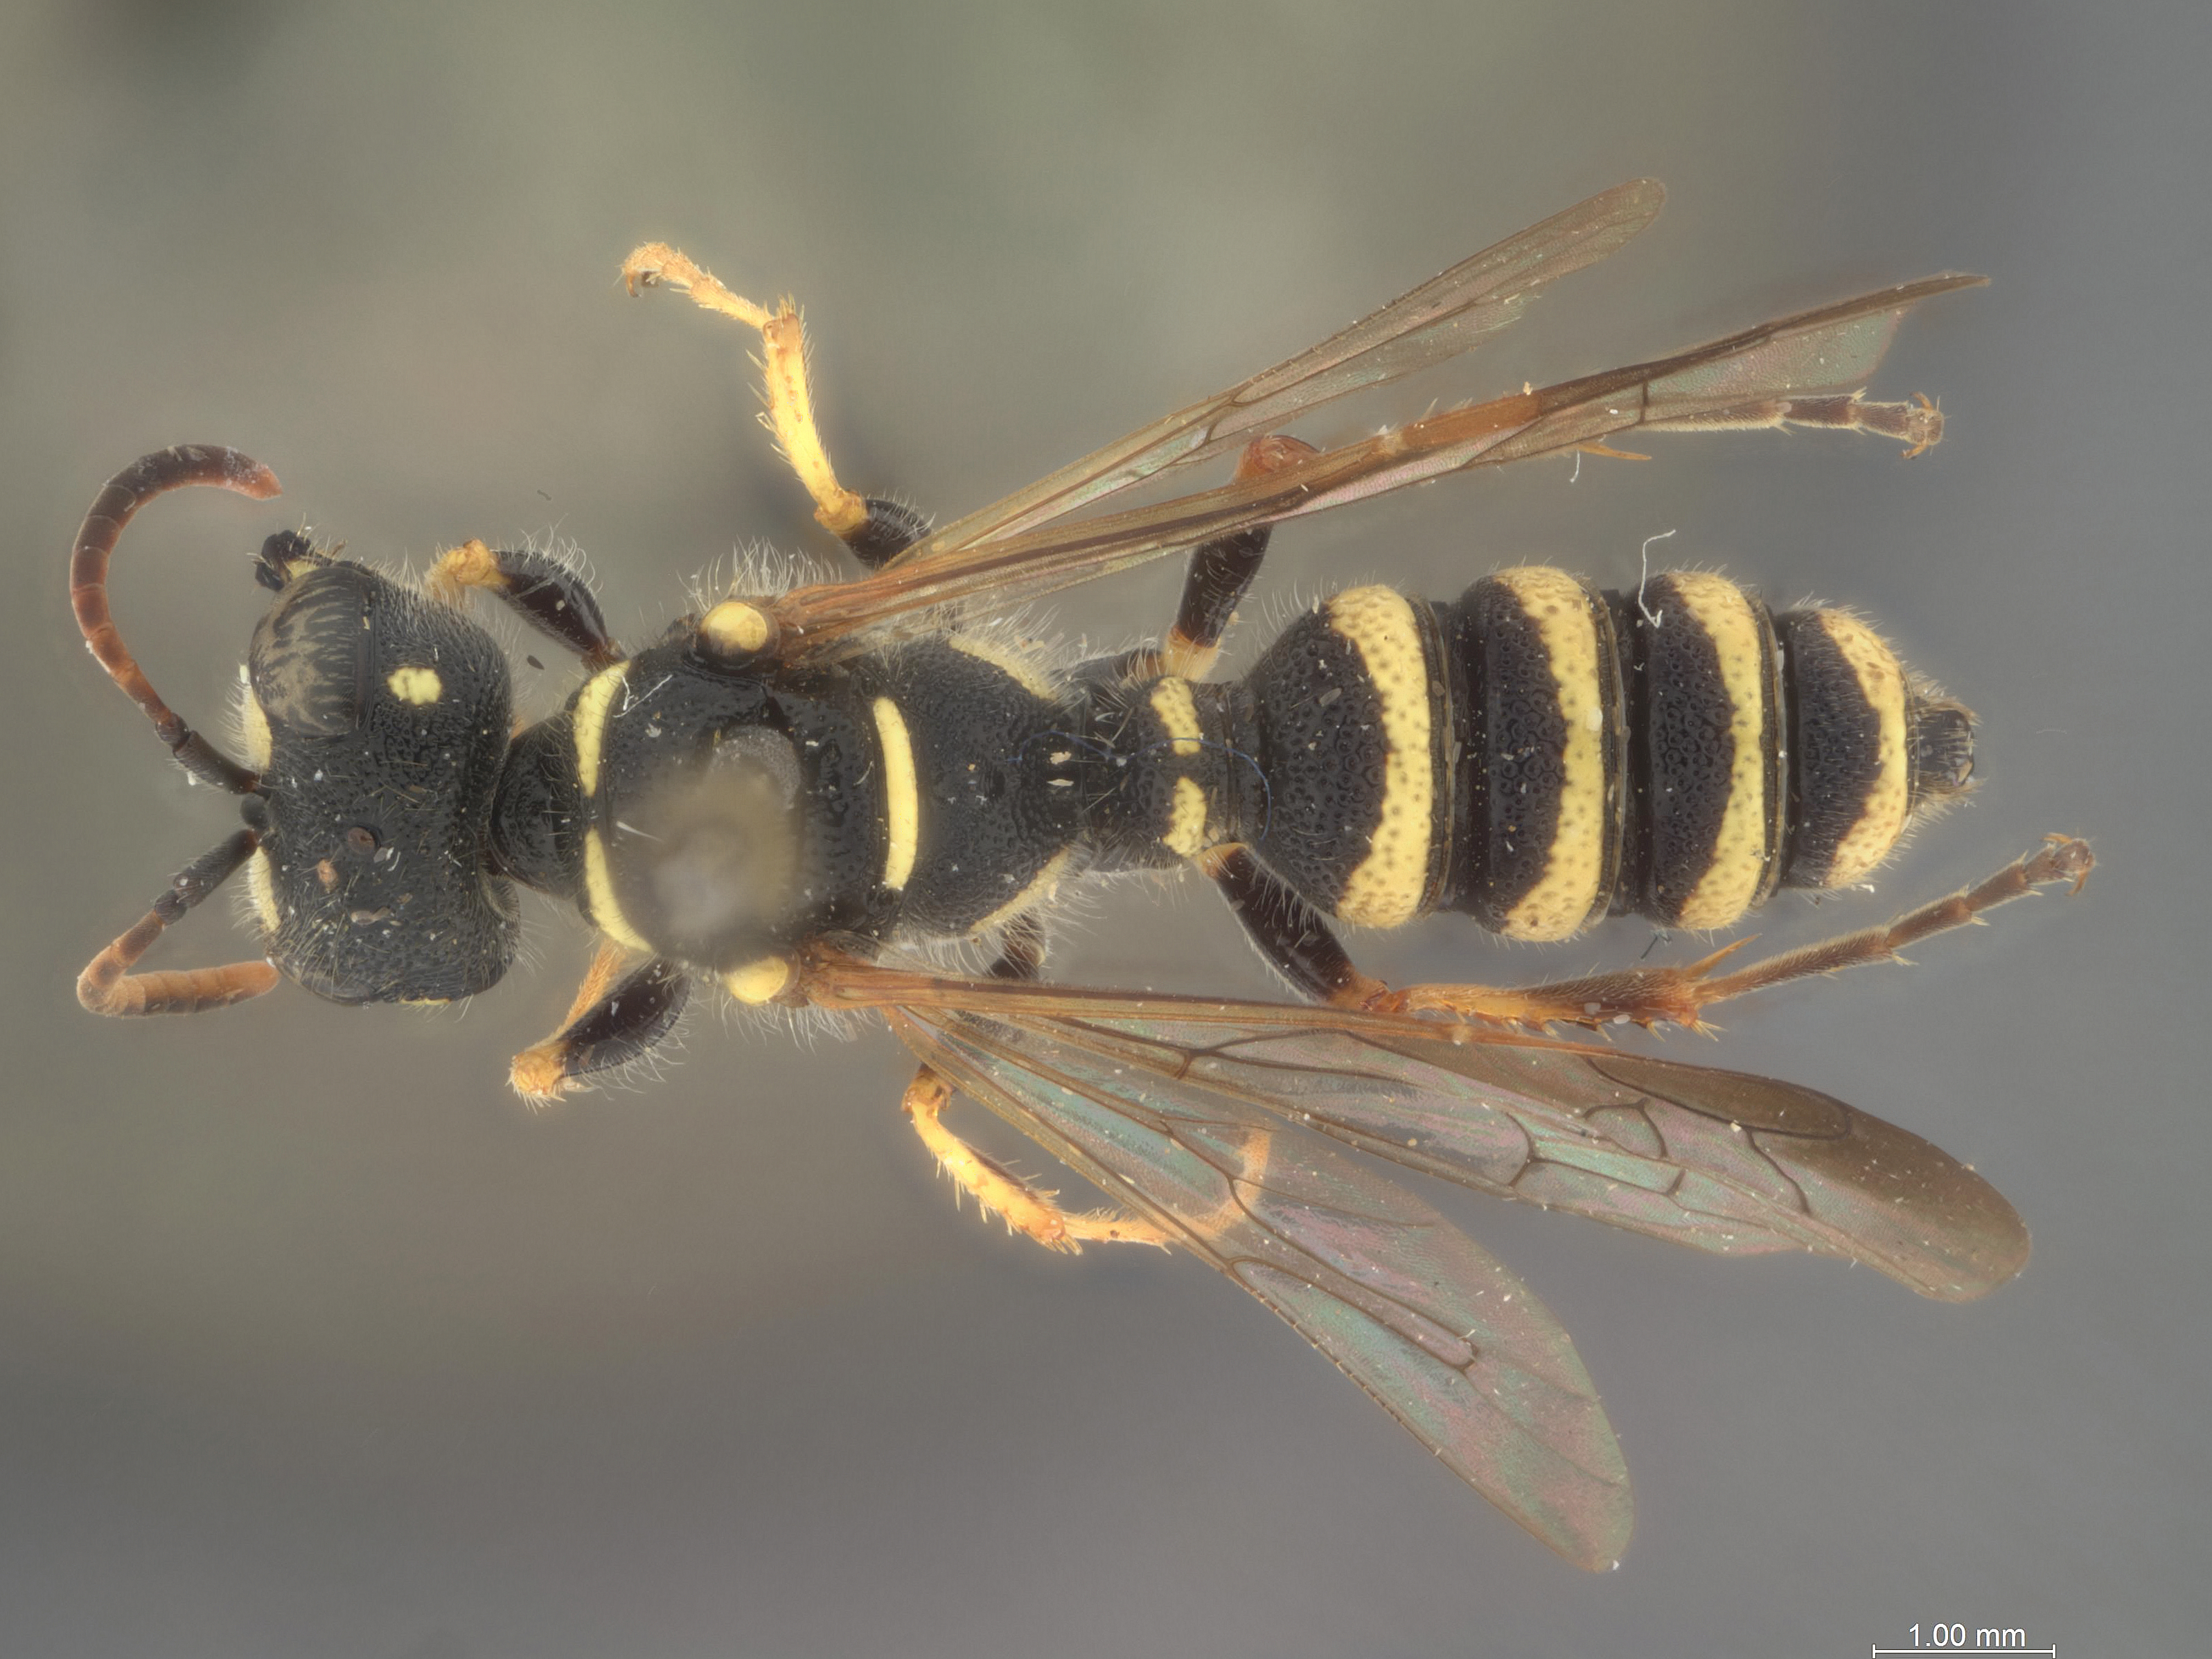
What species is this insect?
Cerceris rohweri
